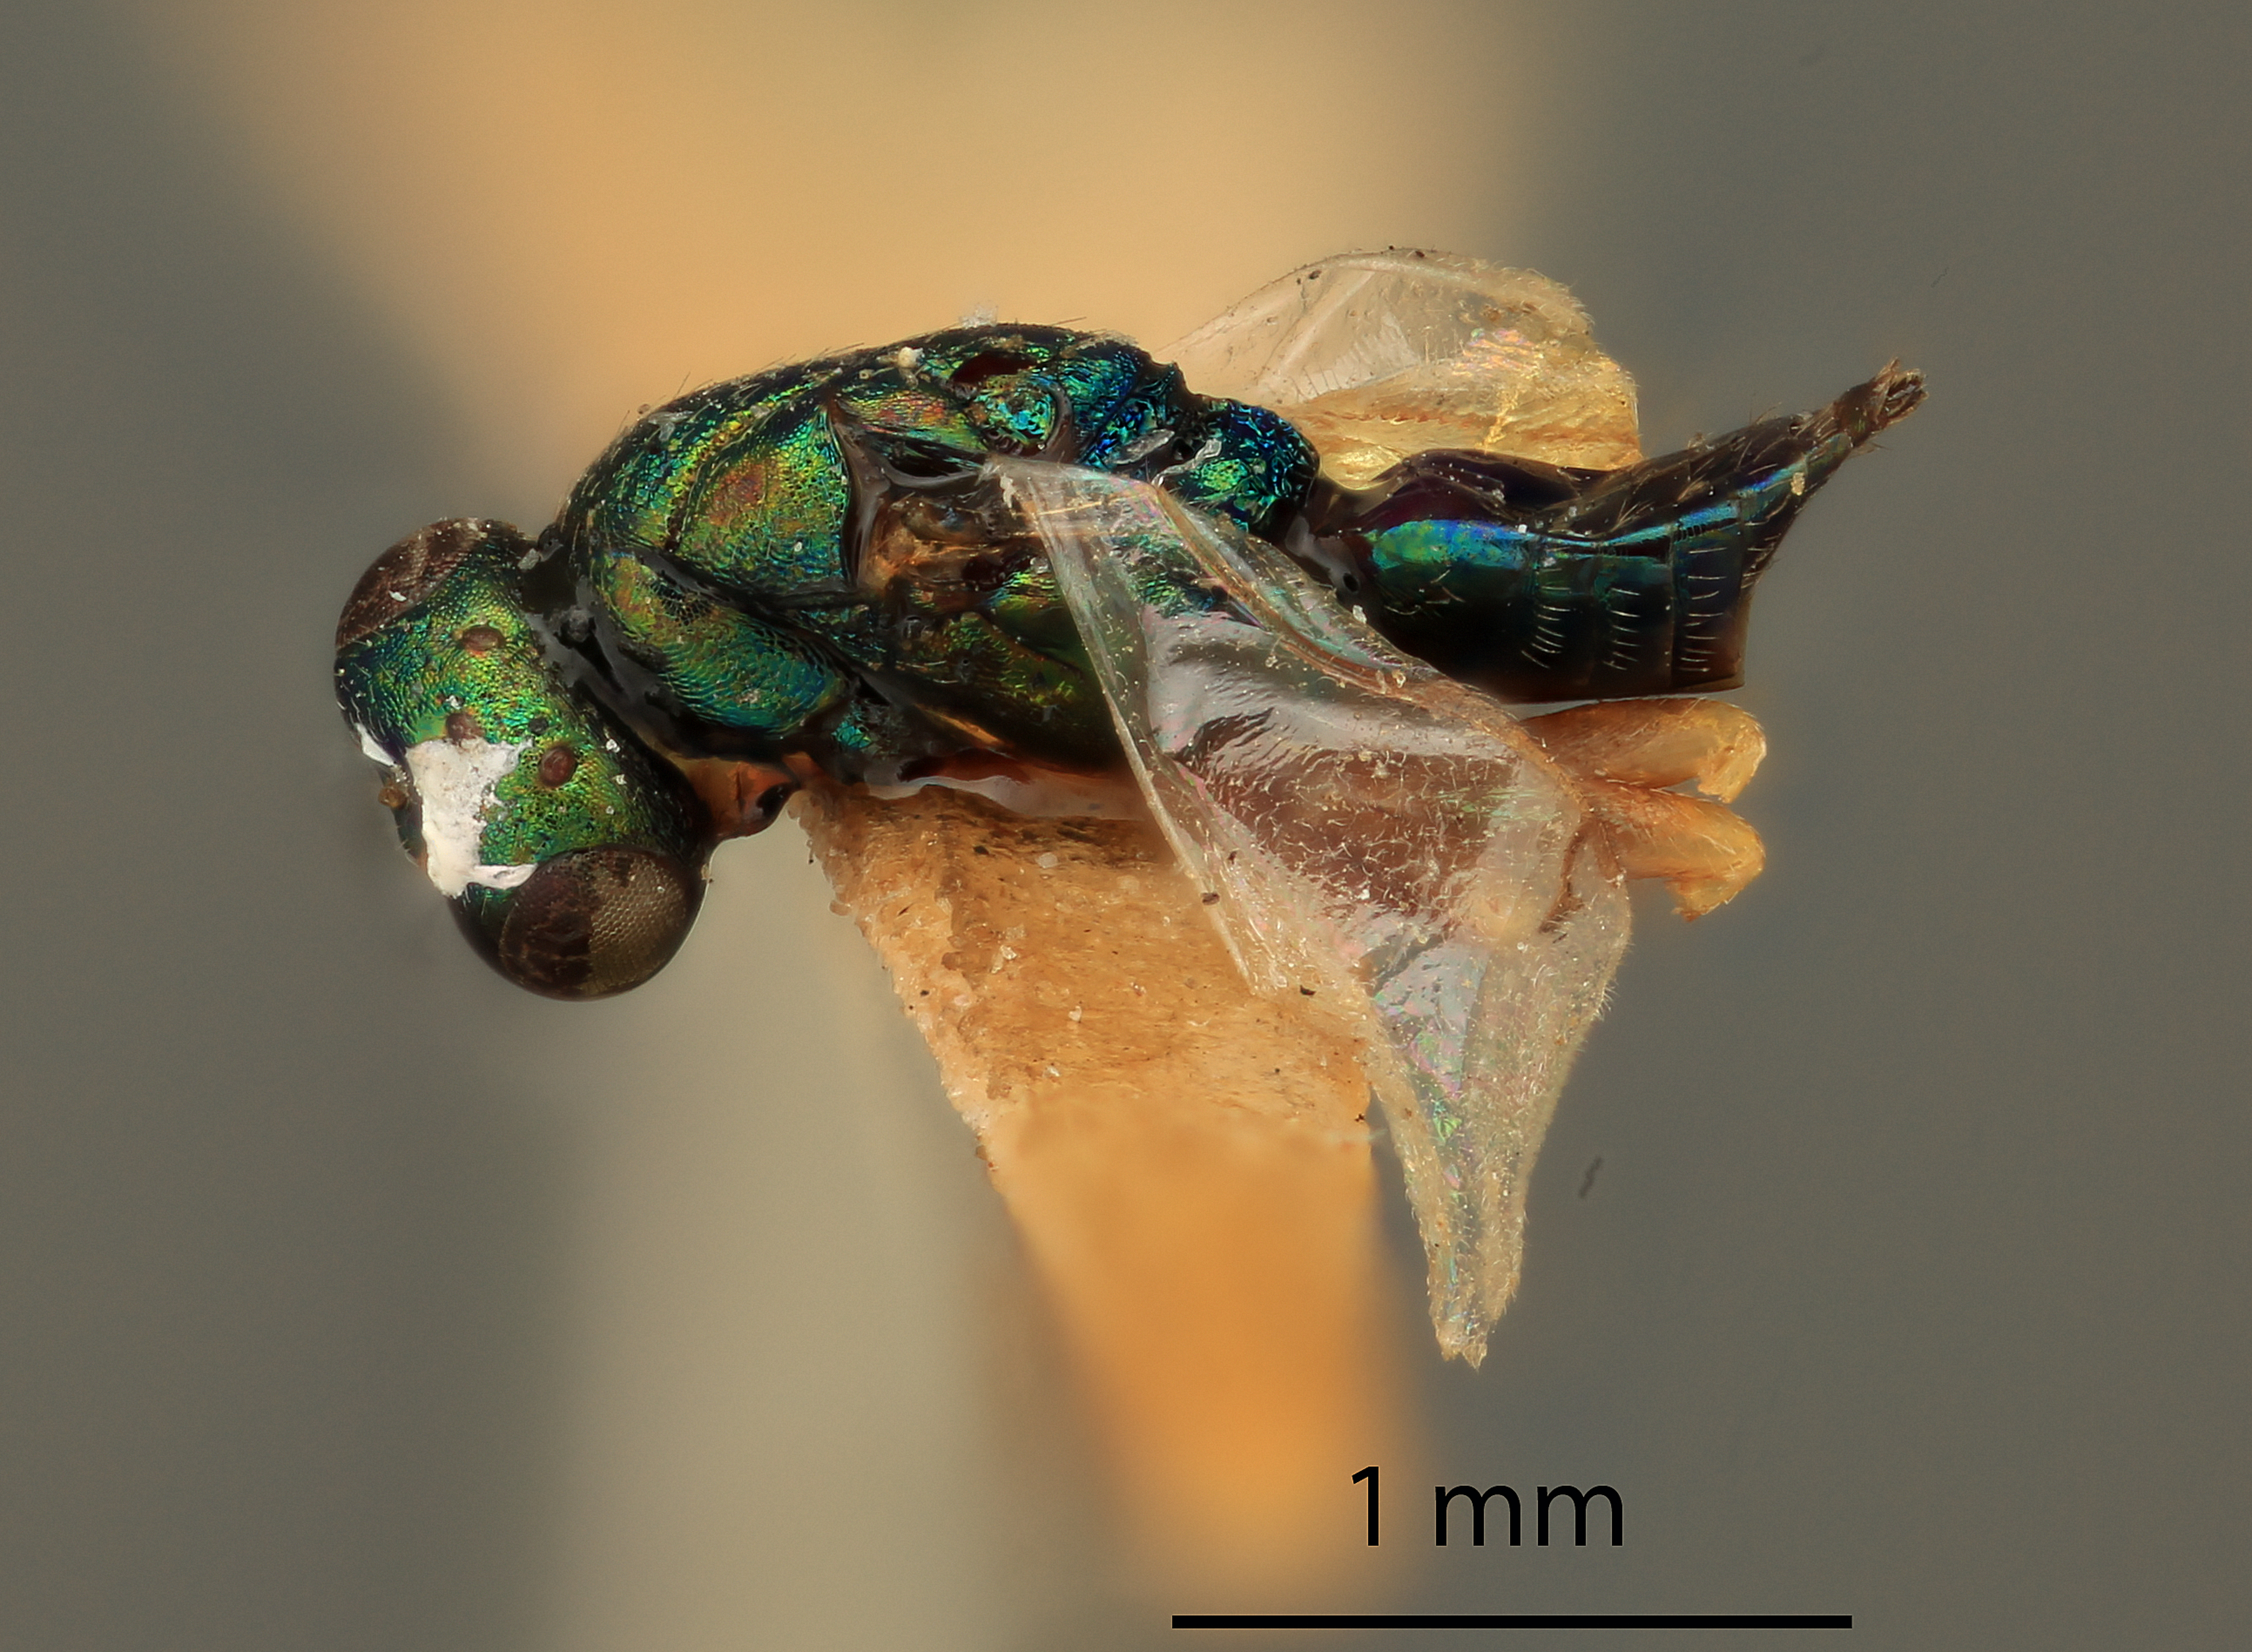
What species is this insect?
Tridymus americensis
